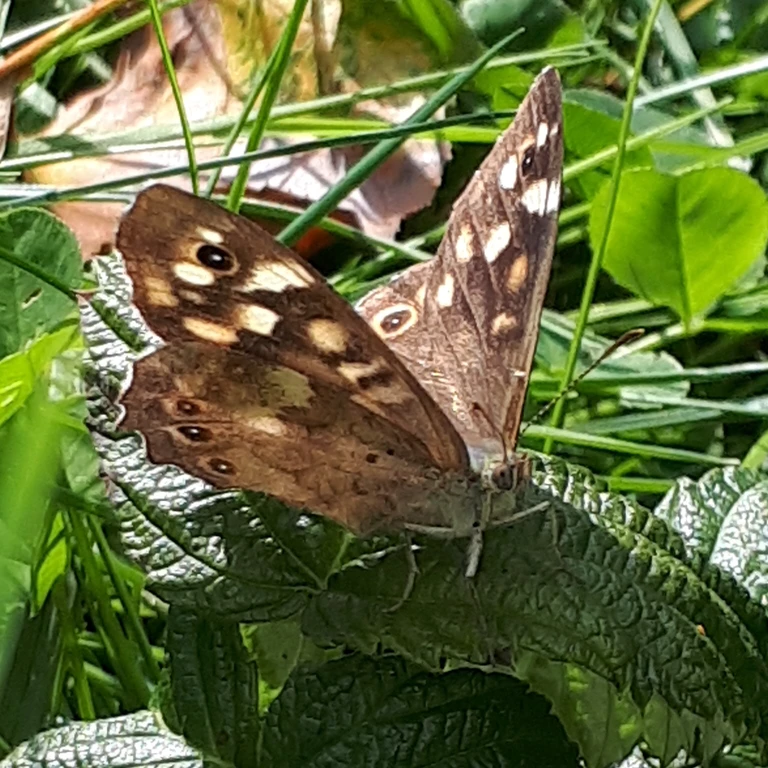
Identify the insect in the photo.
Pararge aegeria
